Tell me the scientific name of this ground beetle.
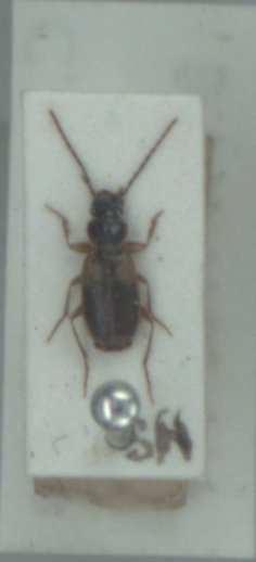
Badister sodalis
